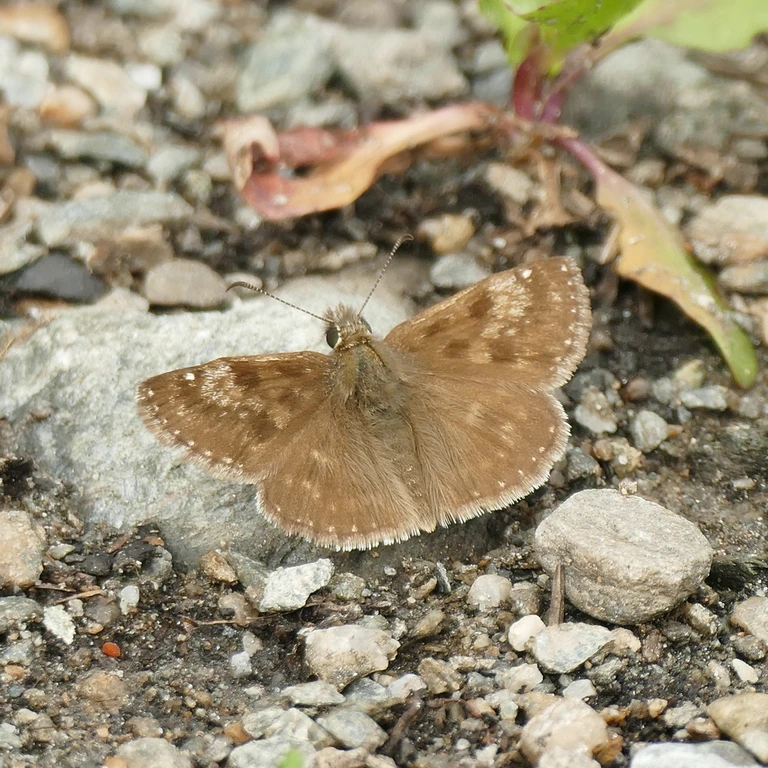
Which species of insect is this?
Erynnis tages
